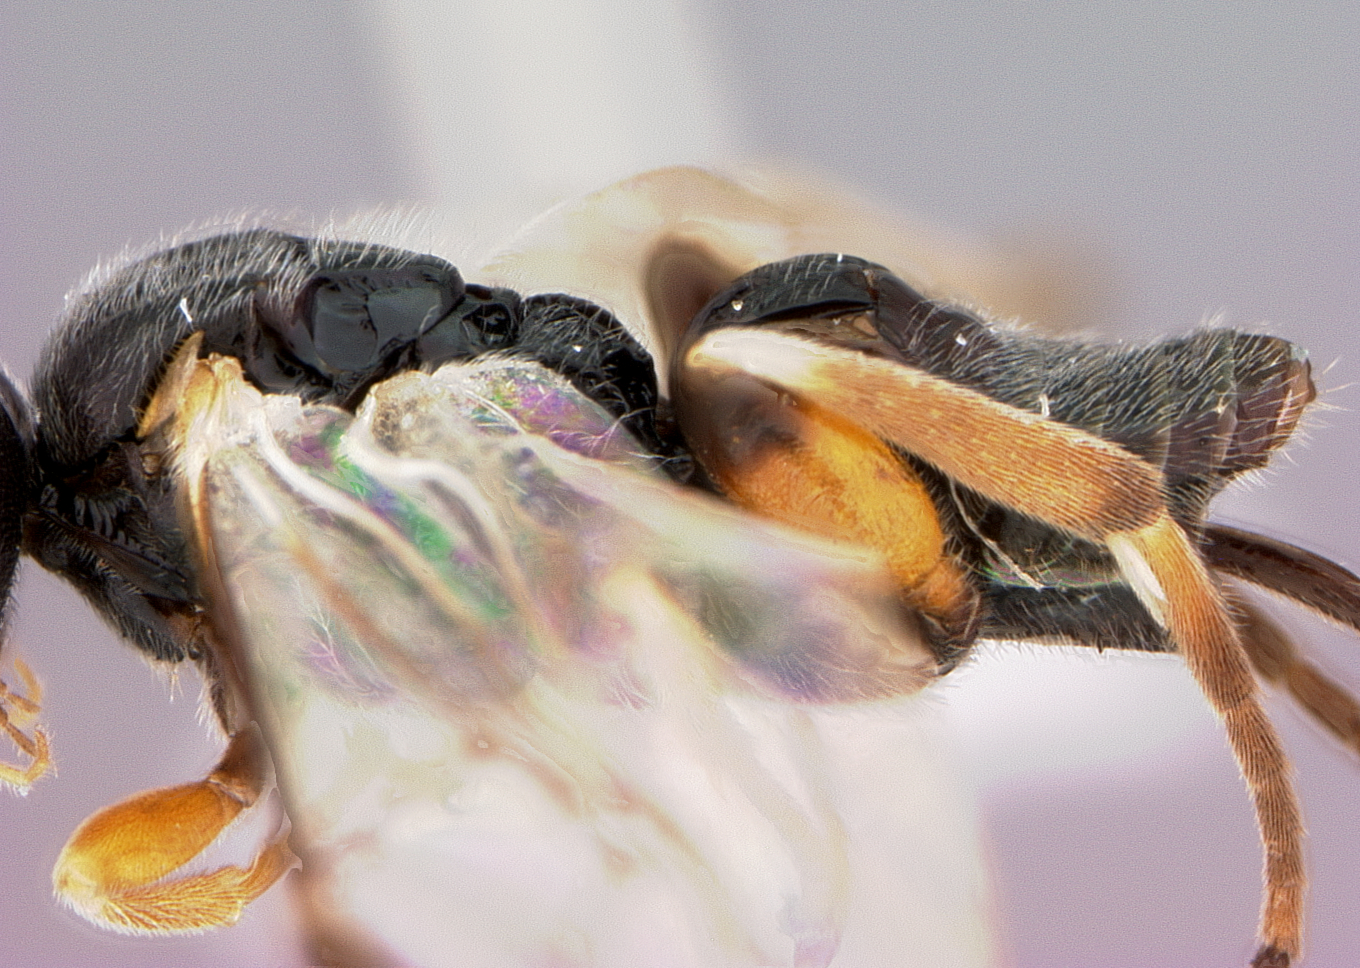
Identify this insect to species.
Alphomelon xestopyga
